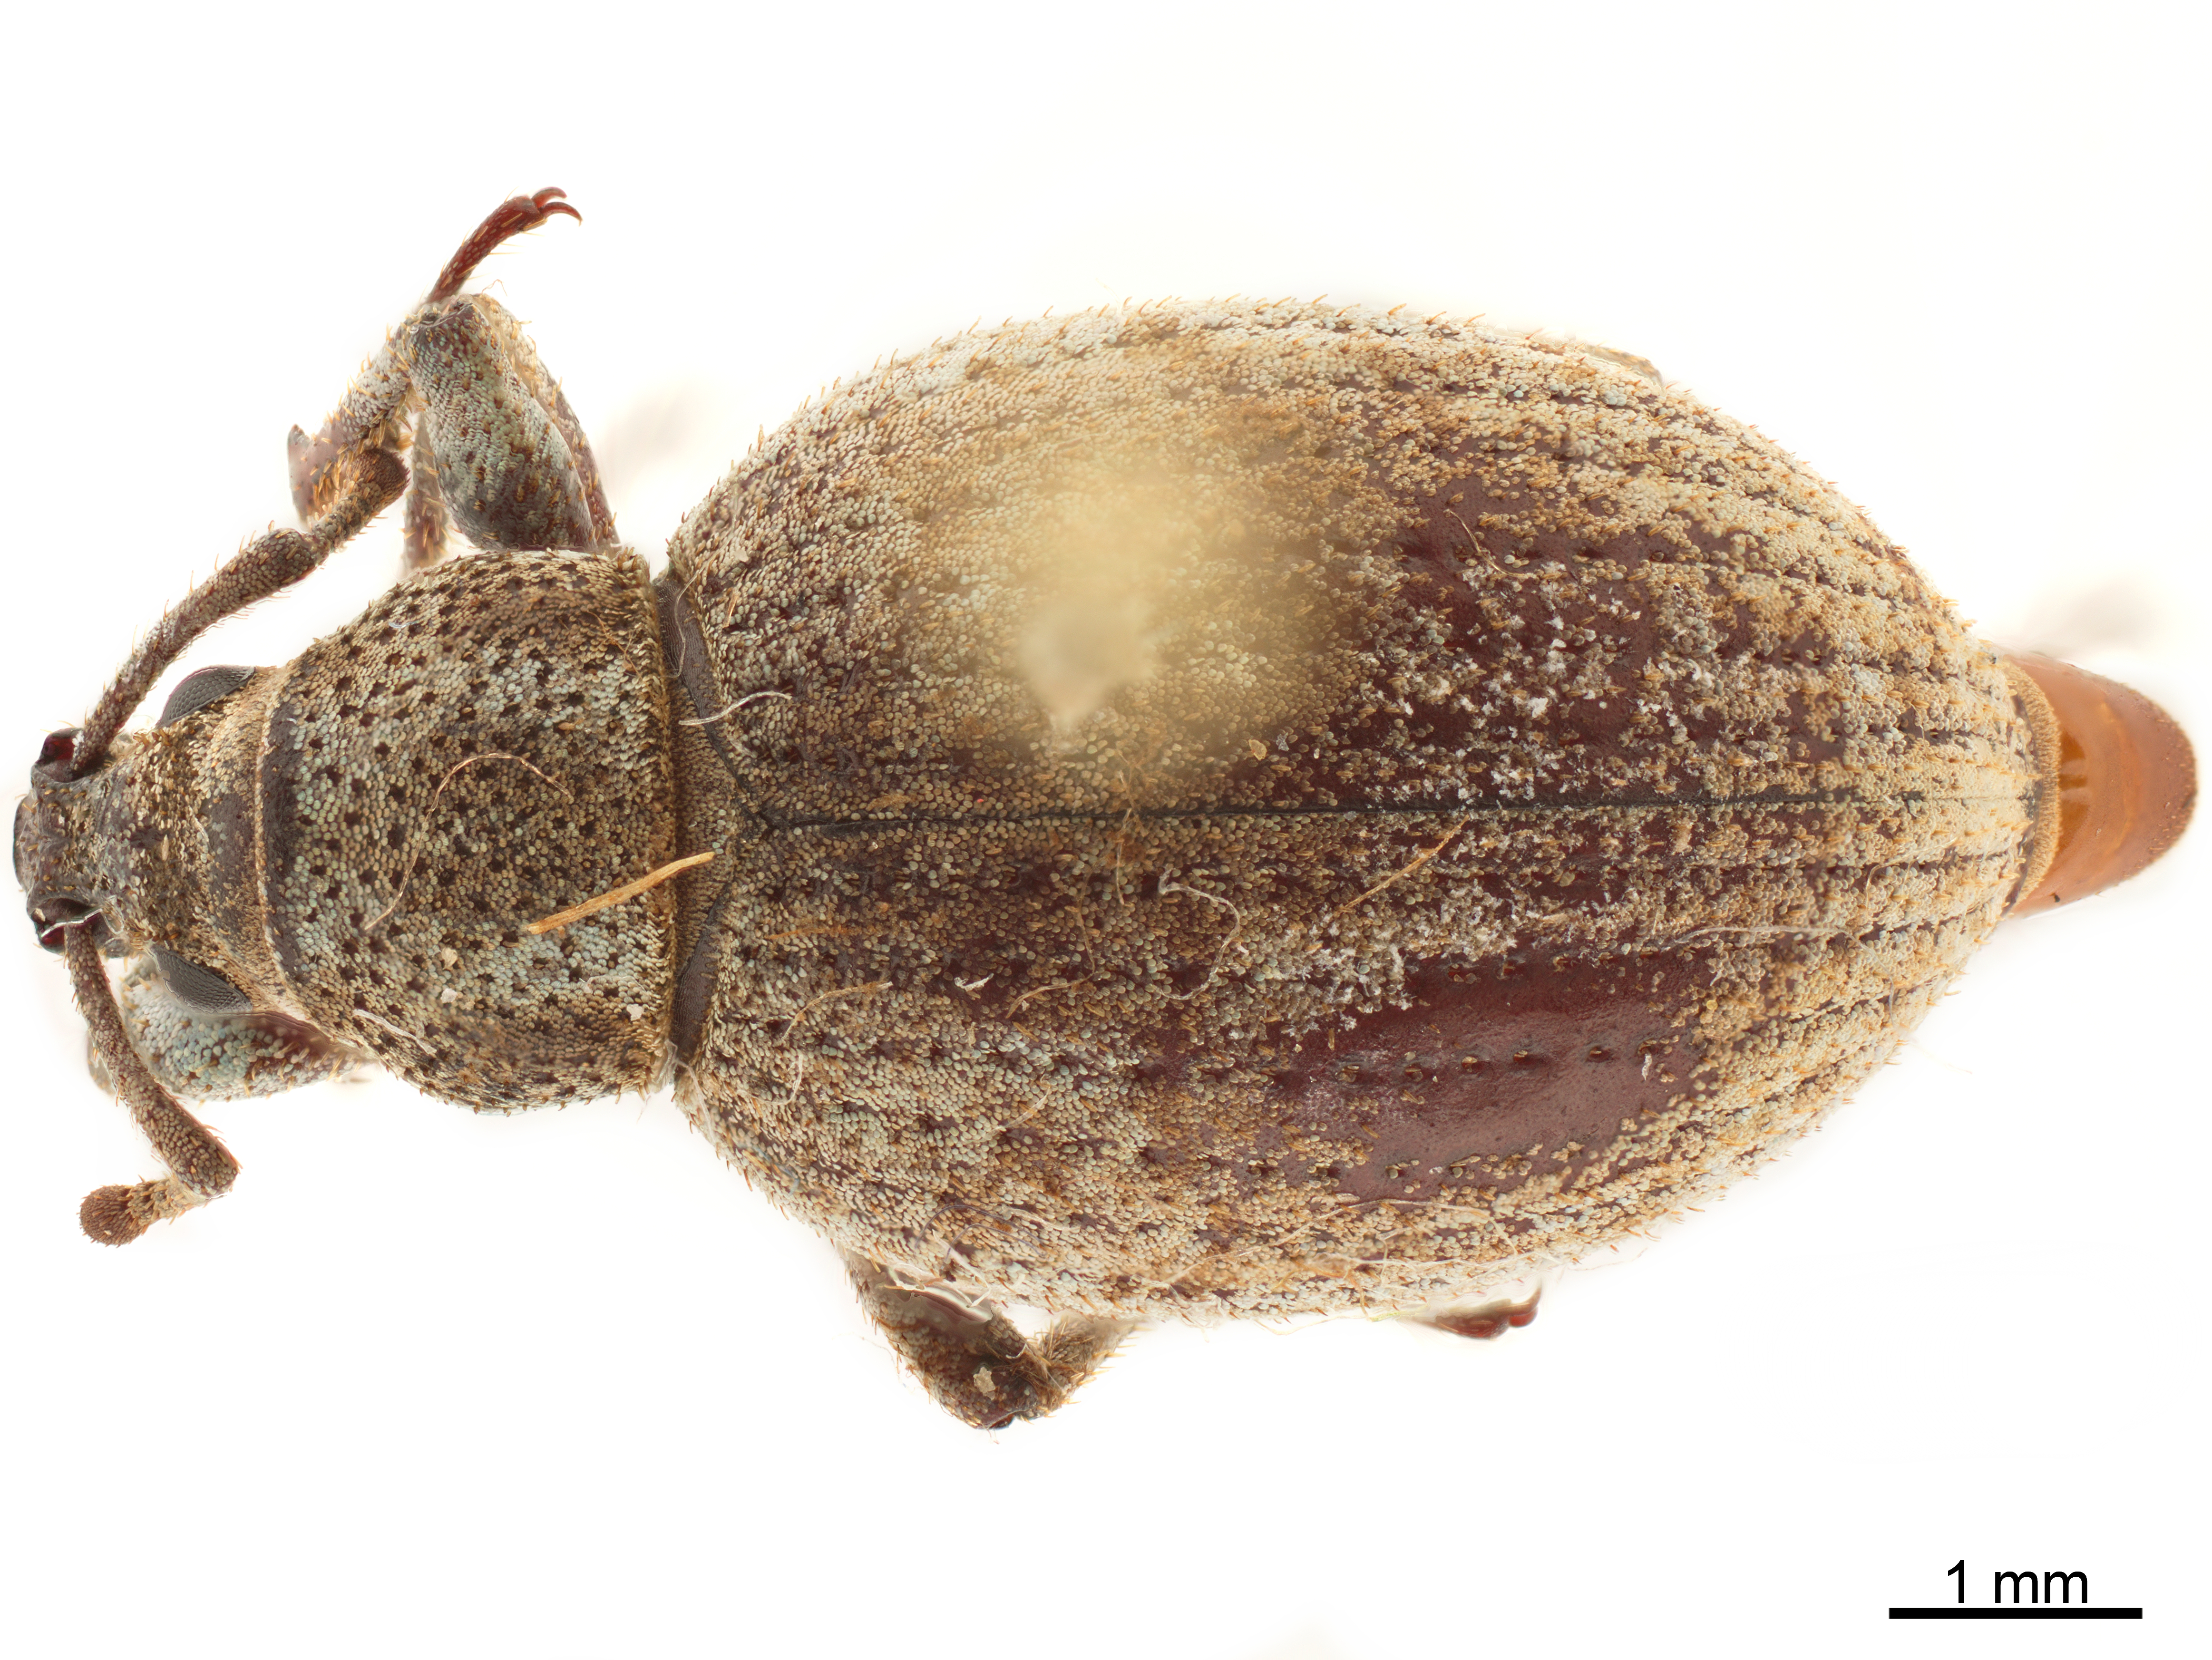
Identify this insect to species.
Agraphus bellicus
